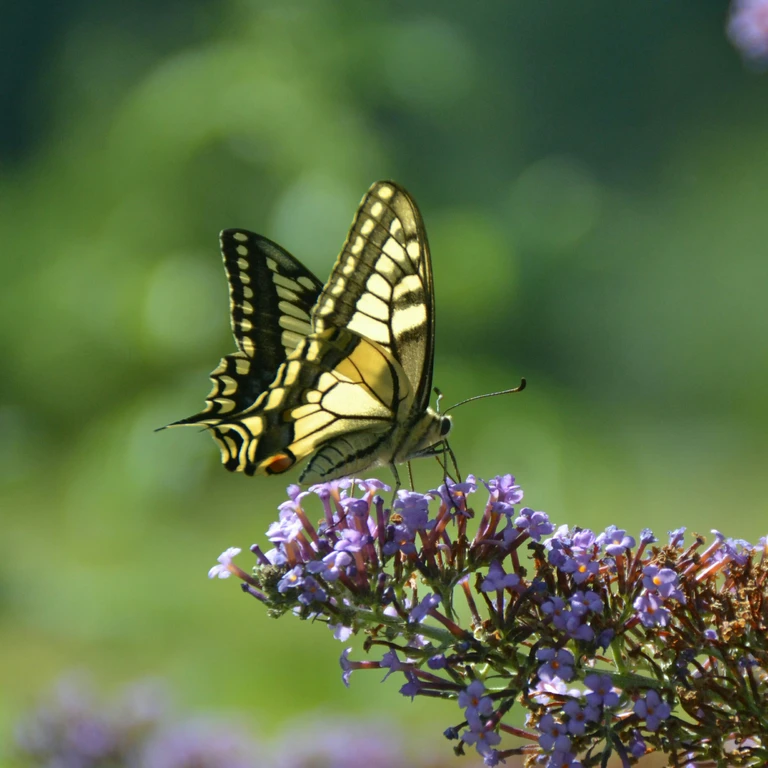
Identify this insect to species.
Papilio machaon
